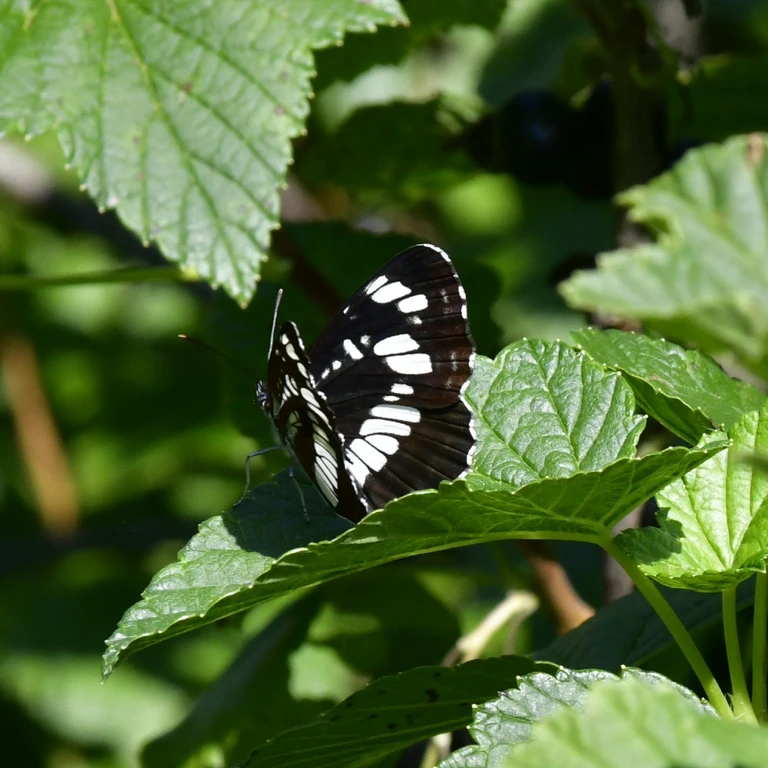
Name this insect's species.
Neptis rivularis
